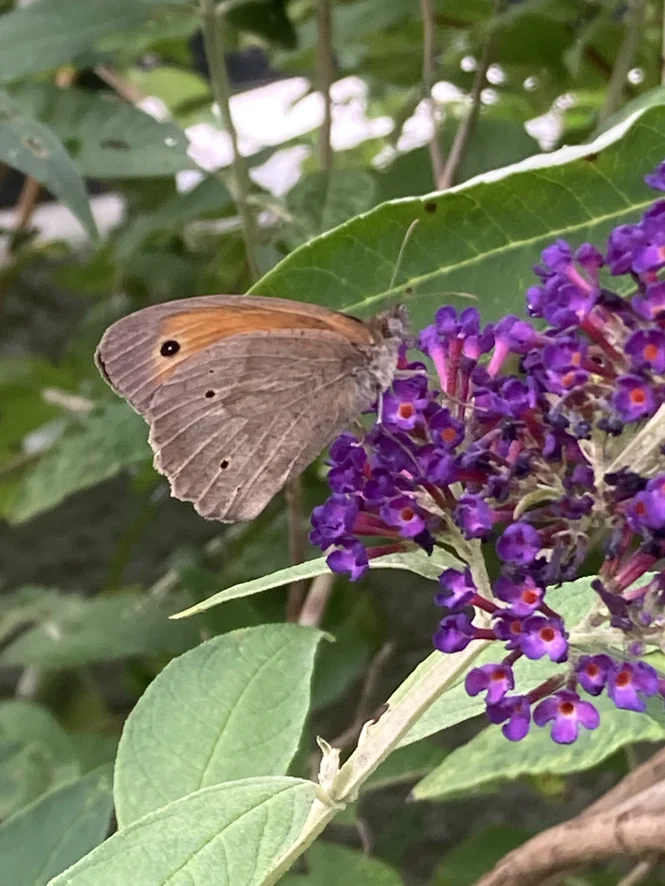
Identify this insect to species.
Maniola jurtina
